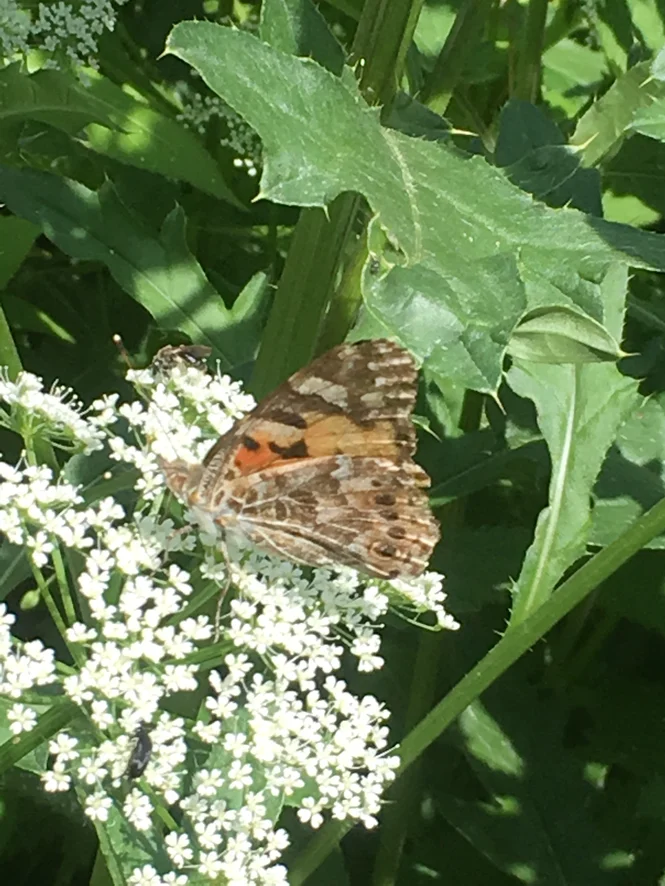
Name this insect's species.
Vanessa cardui
